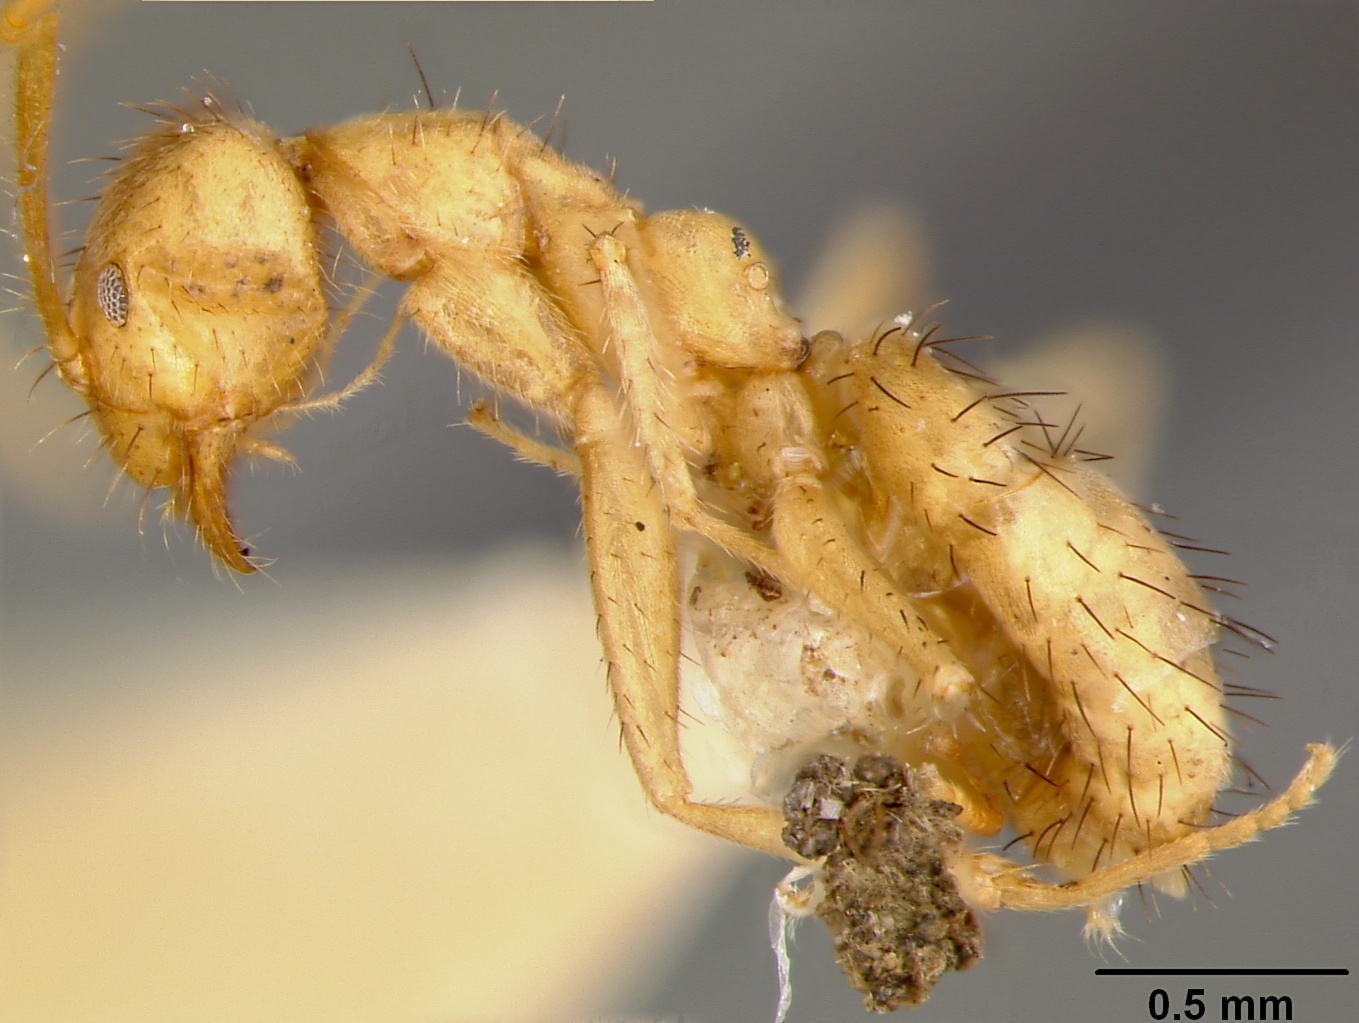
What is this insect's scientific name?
Nylanderia pearsei
